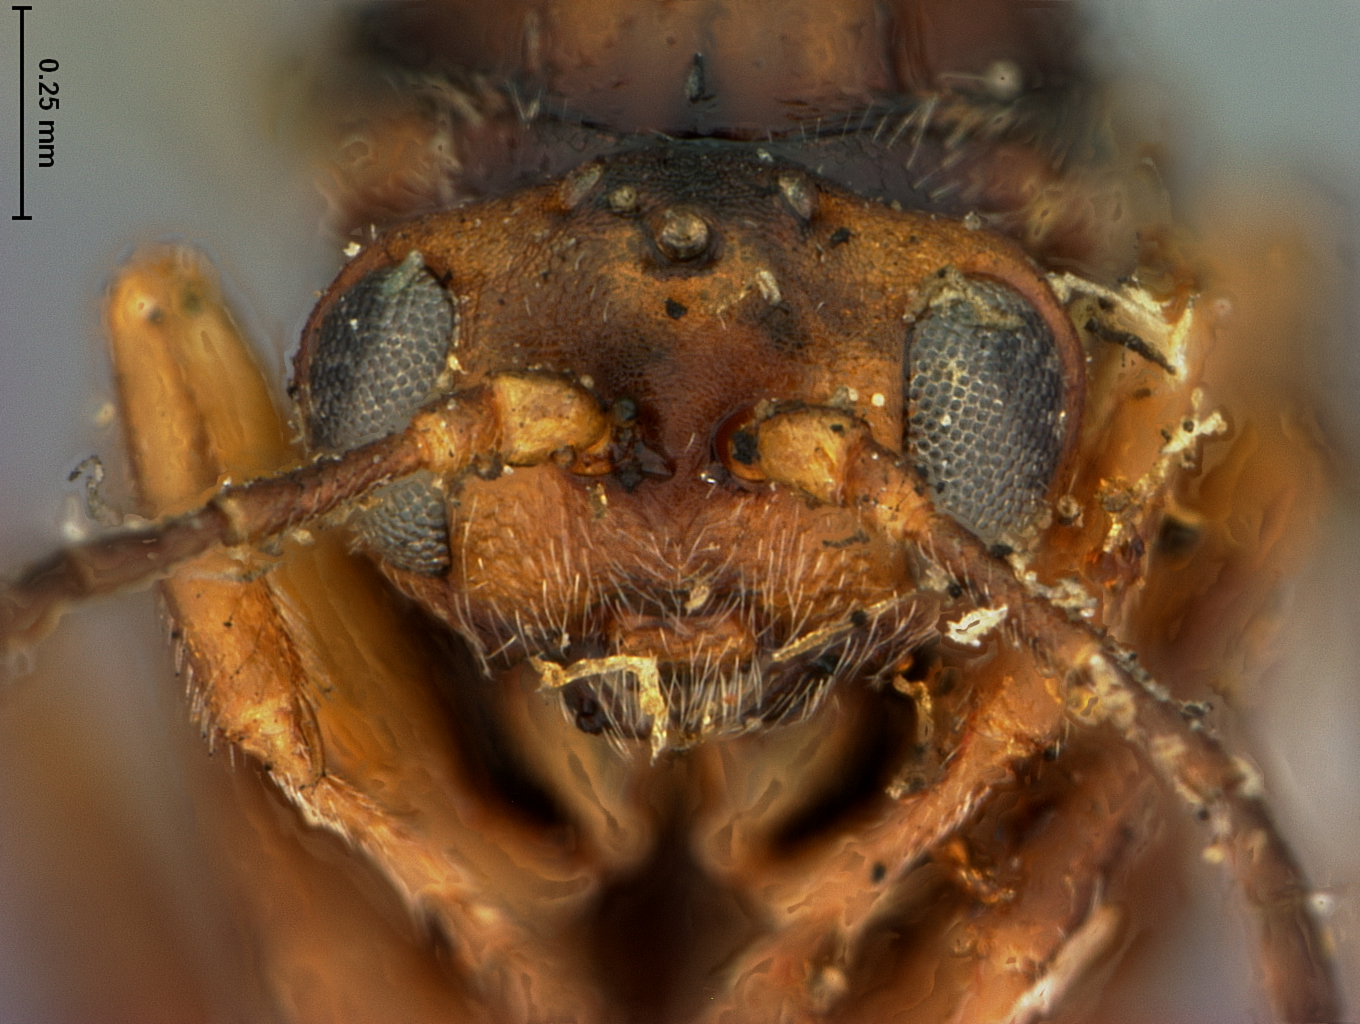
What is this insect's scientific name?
Andricus perplexus
